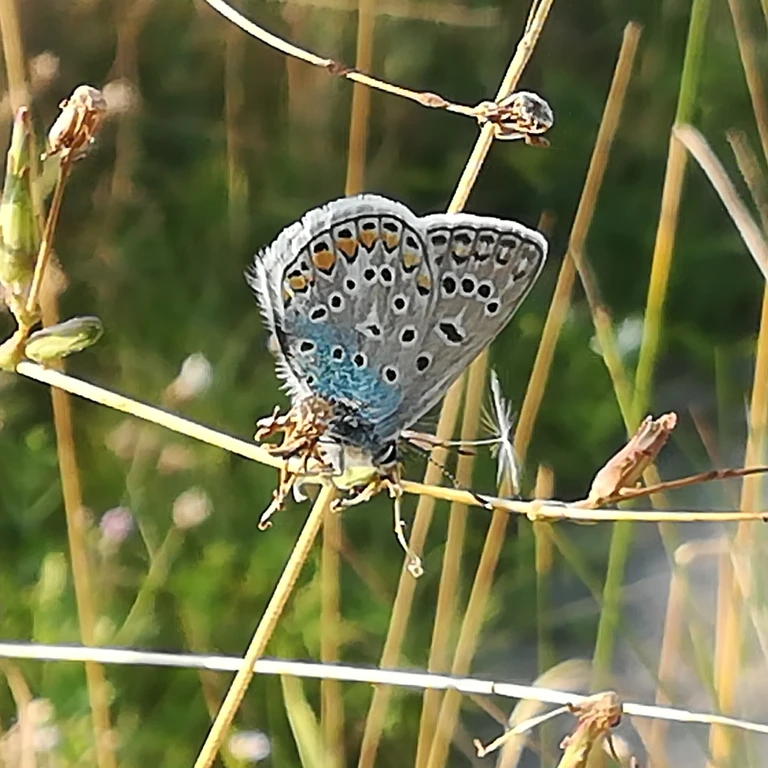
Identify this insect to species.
Polyommatus icarus
